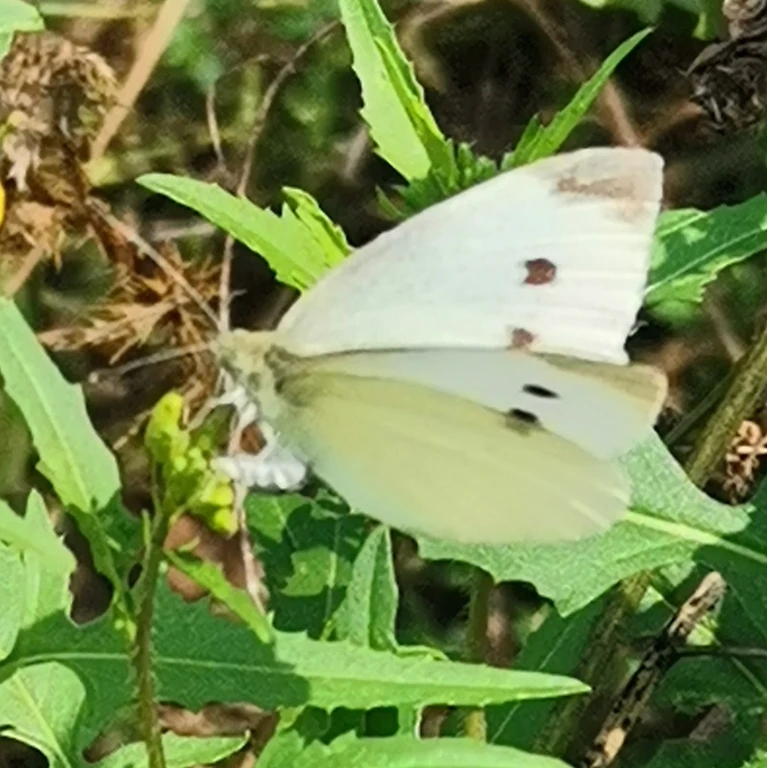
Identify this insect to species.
Pieris rapae
